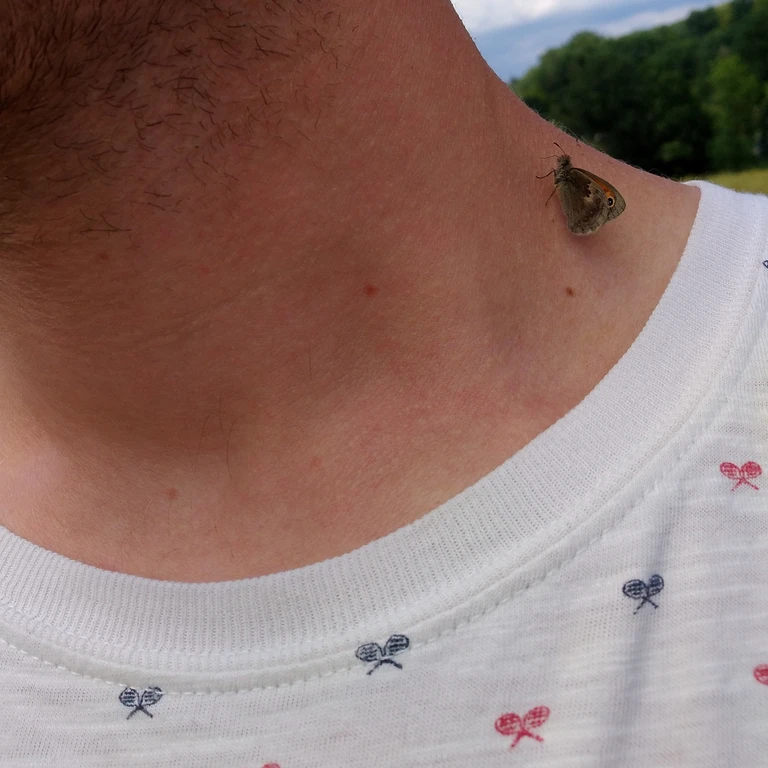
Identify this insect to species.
Coenonympha pamphilus
